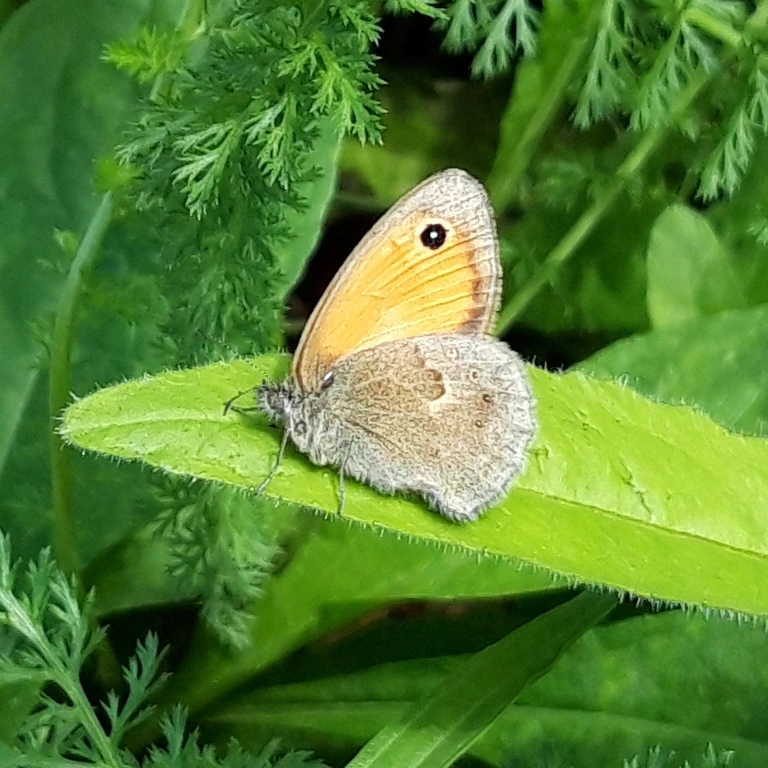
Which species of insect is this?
Coenonympha pamphilus
